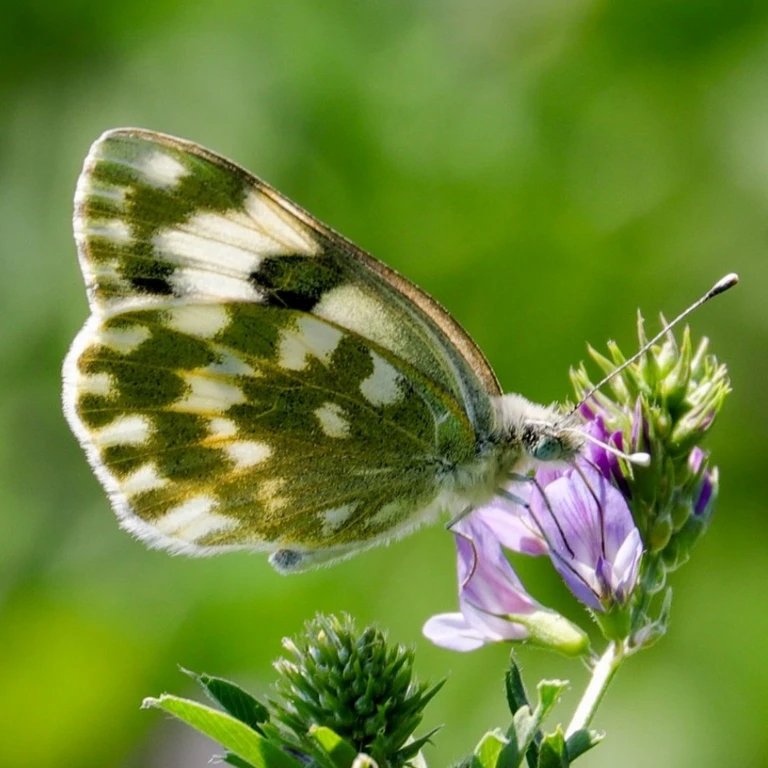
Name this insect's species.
Pontia edusa
